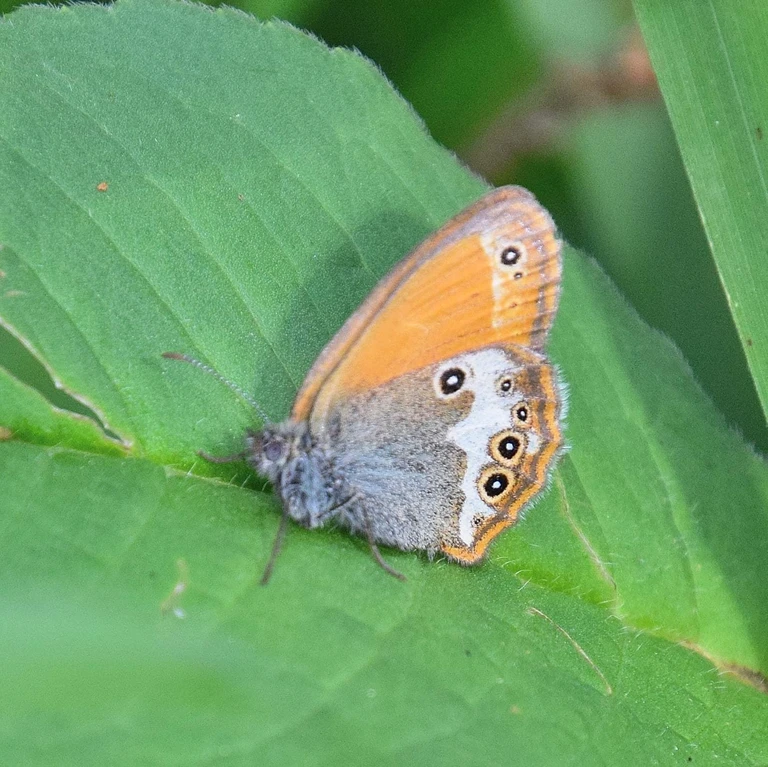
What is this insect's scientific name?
Coenonympha arcania
